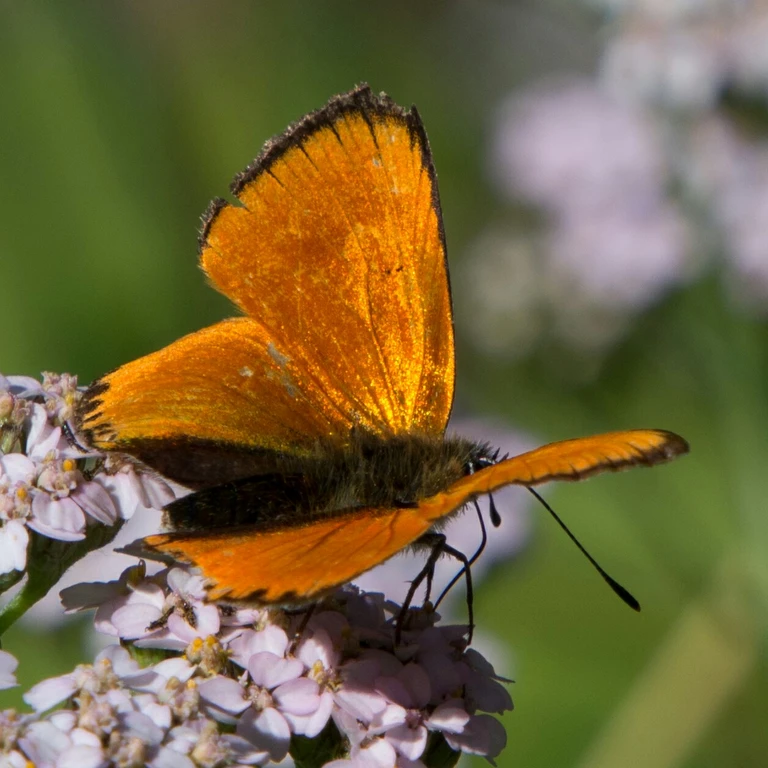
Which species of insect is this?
Lycaena virgaureae
